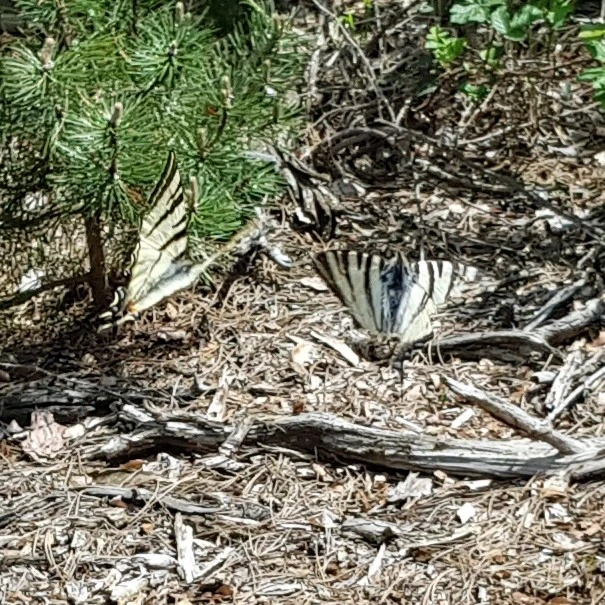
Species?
Iphiclides podalirius
